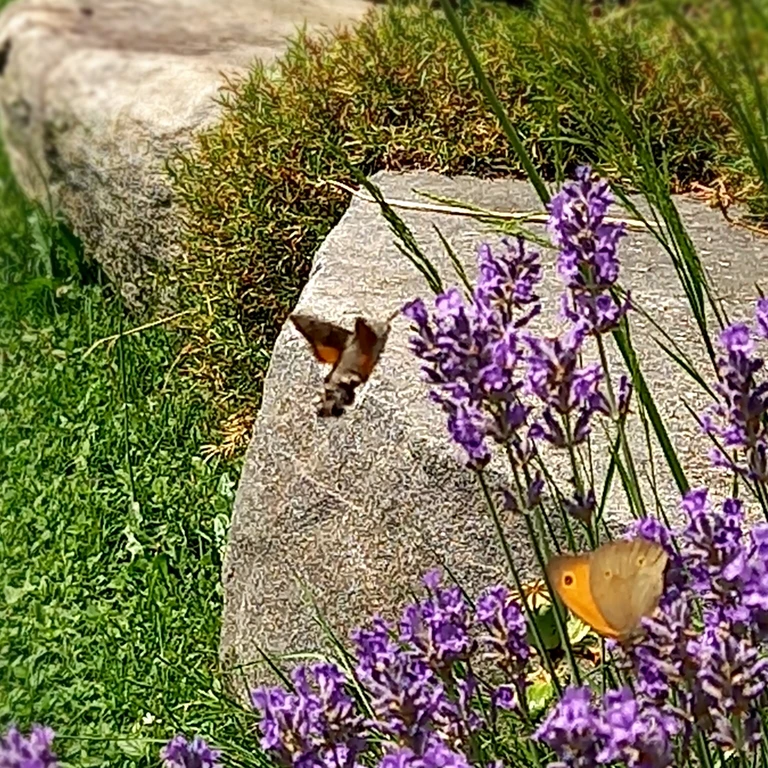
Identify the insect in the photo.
Macroglossum stellatarum
